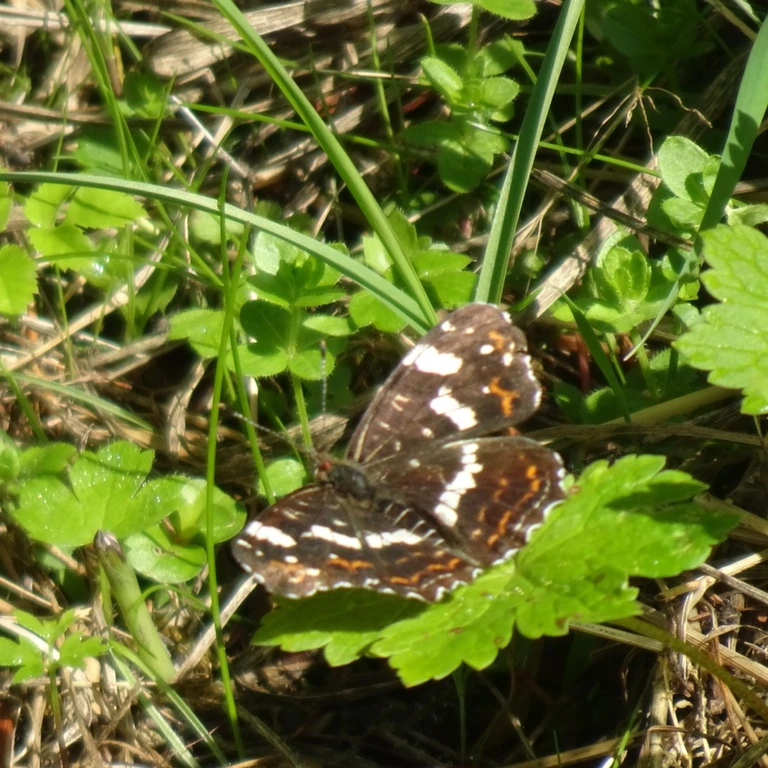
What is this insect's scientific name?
Araschnia levana
